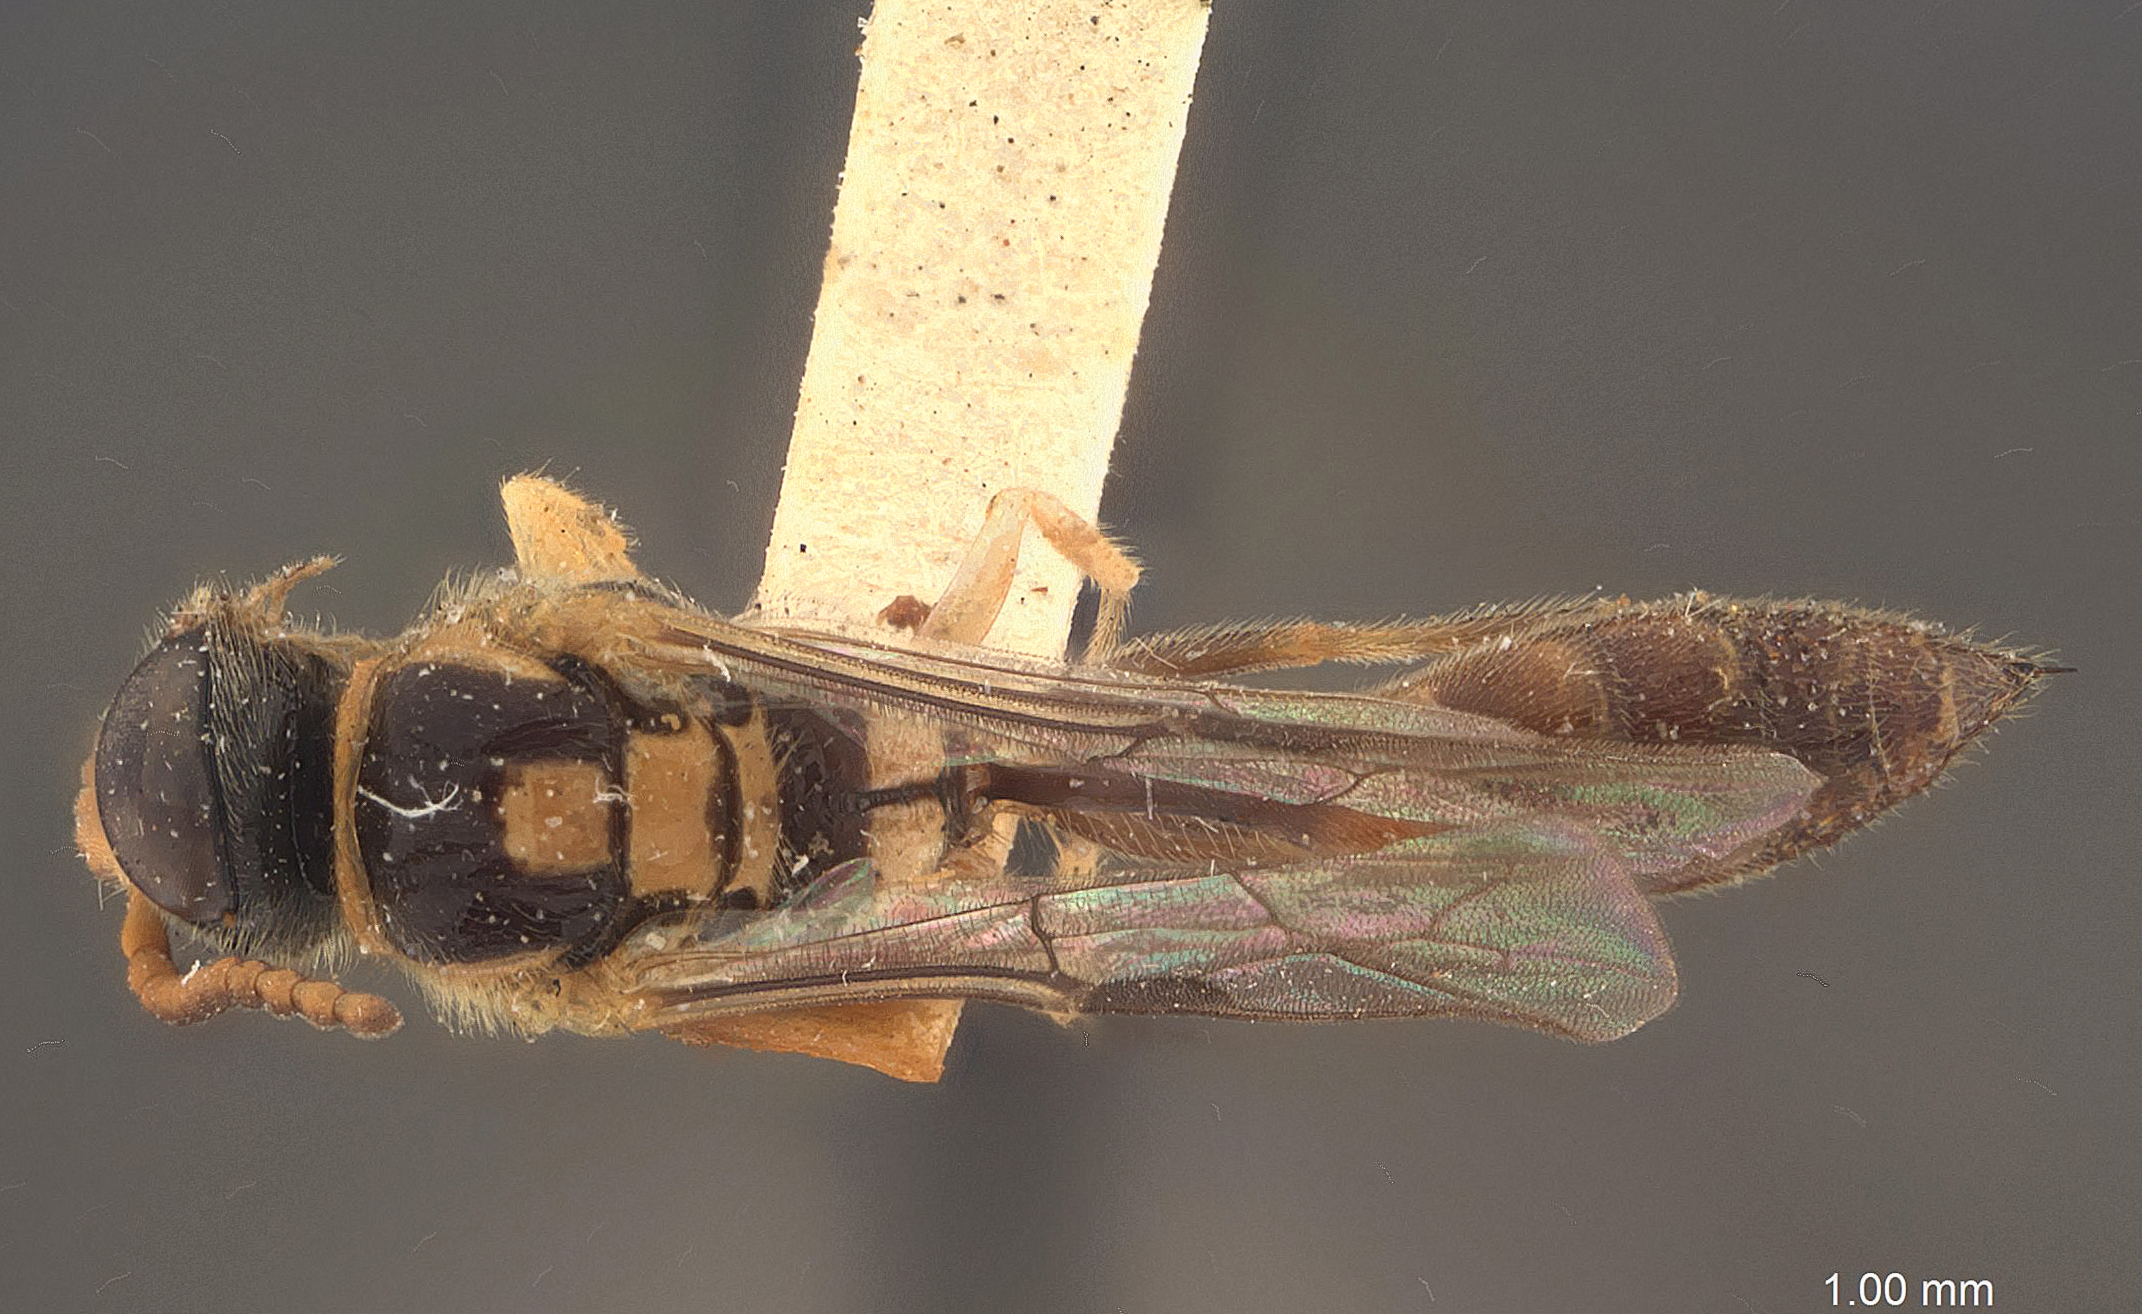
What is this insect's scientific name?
Psenulus scutatus
